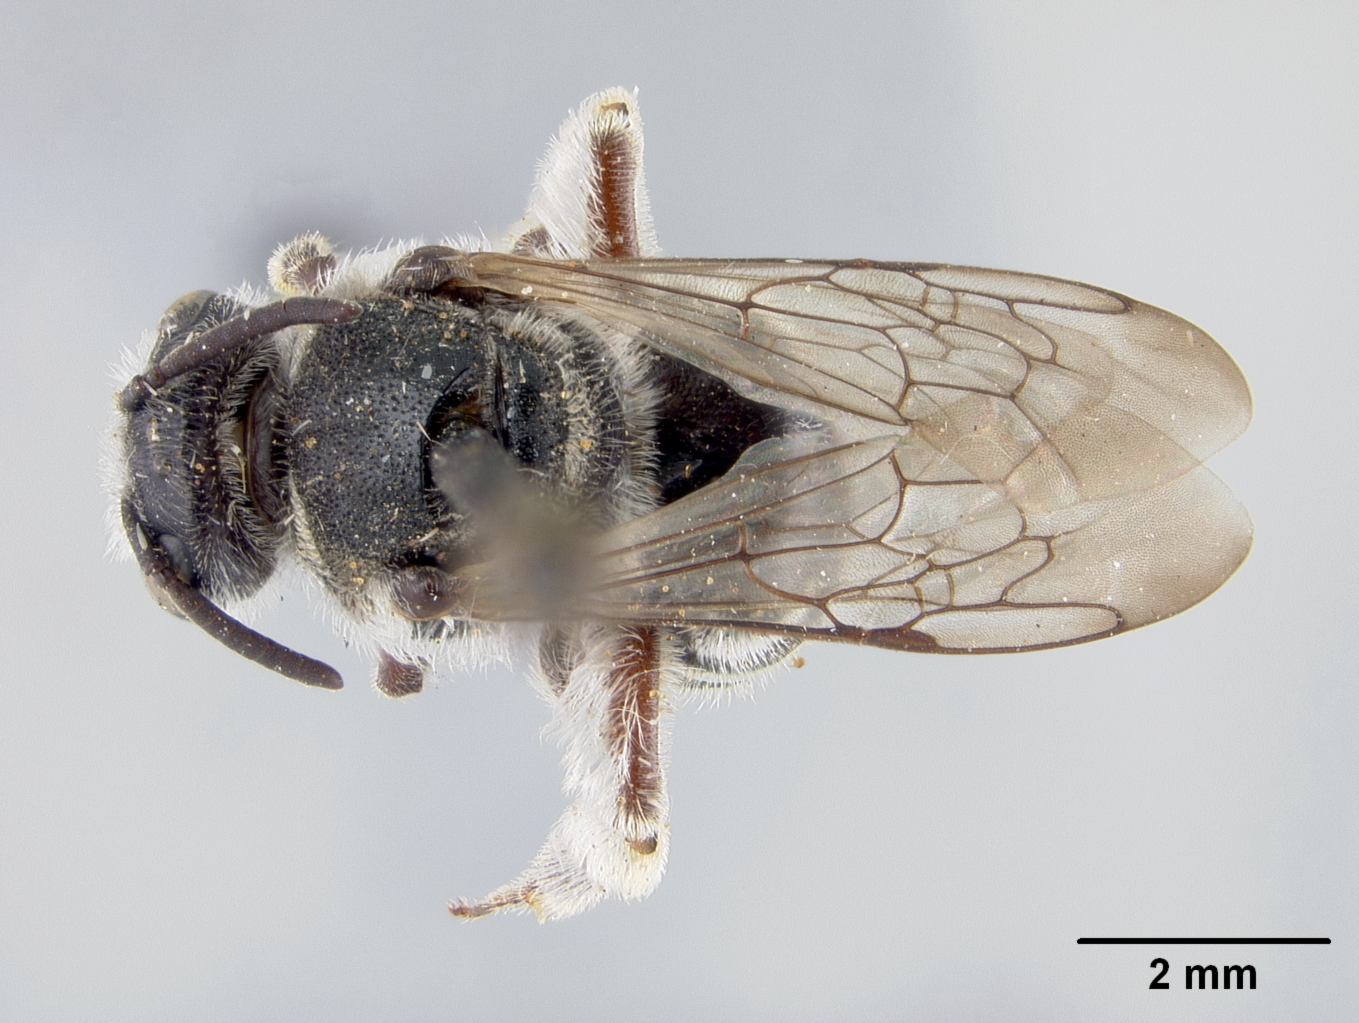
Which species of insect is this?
Nomia moctezumae
